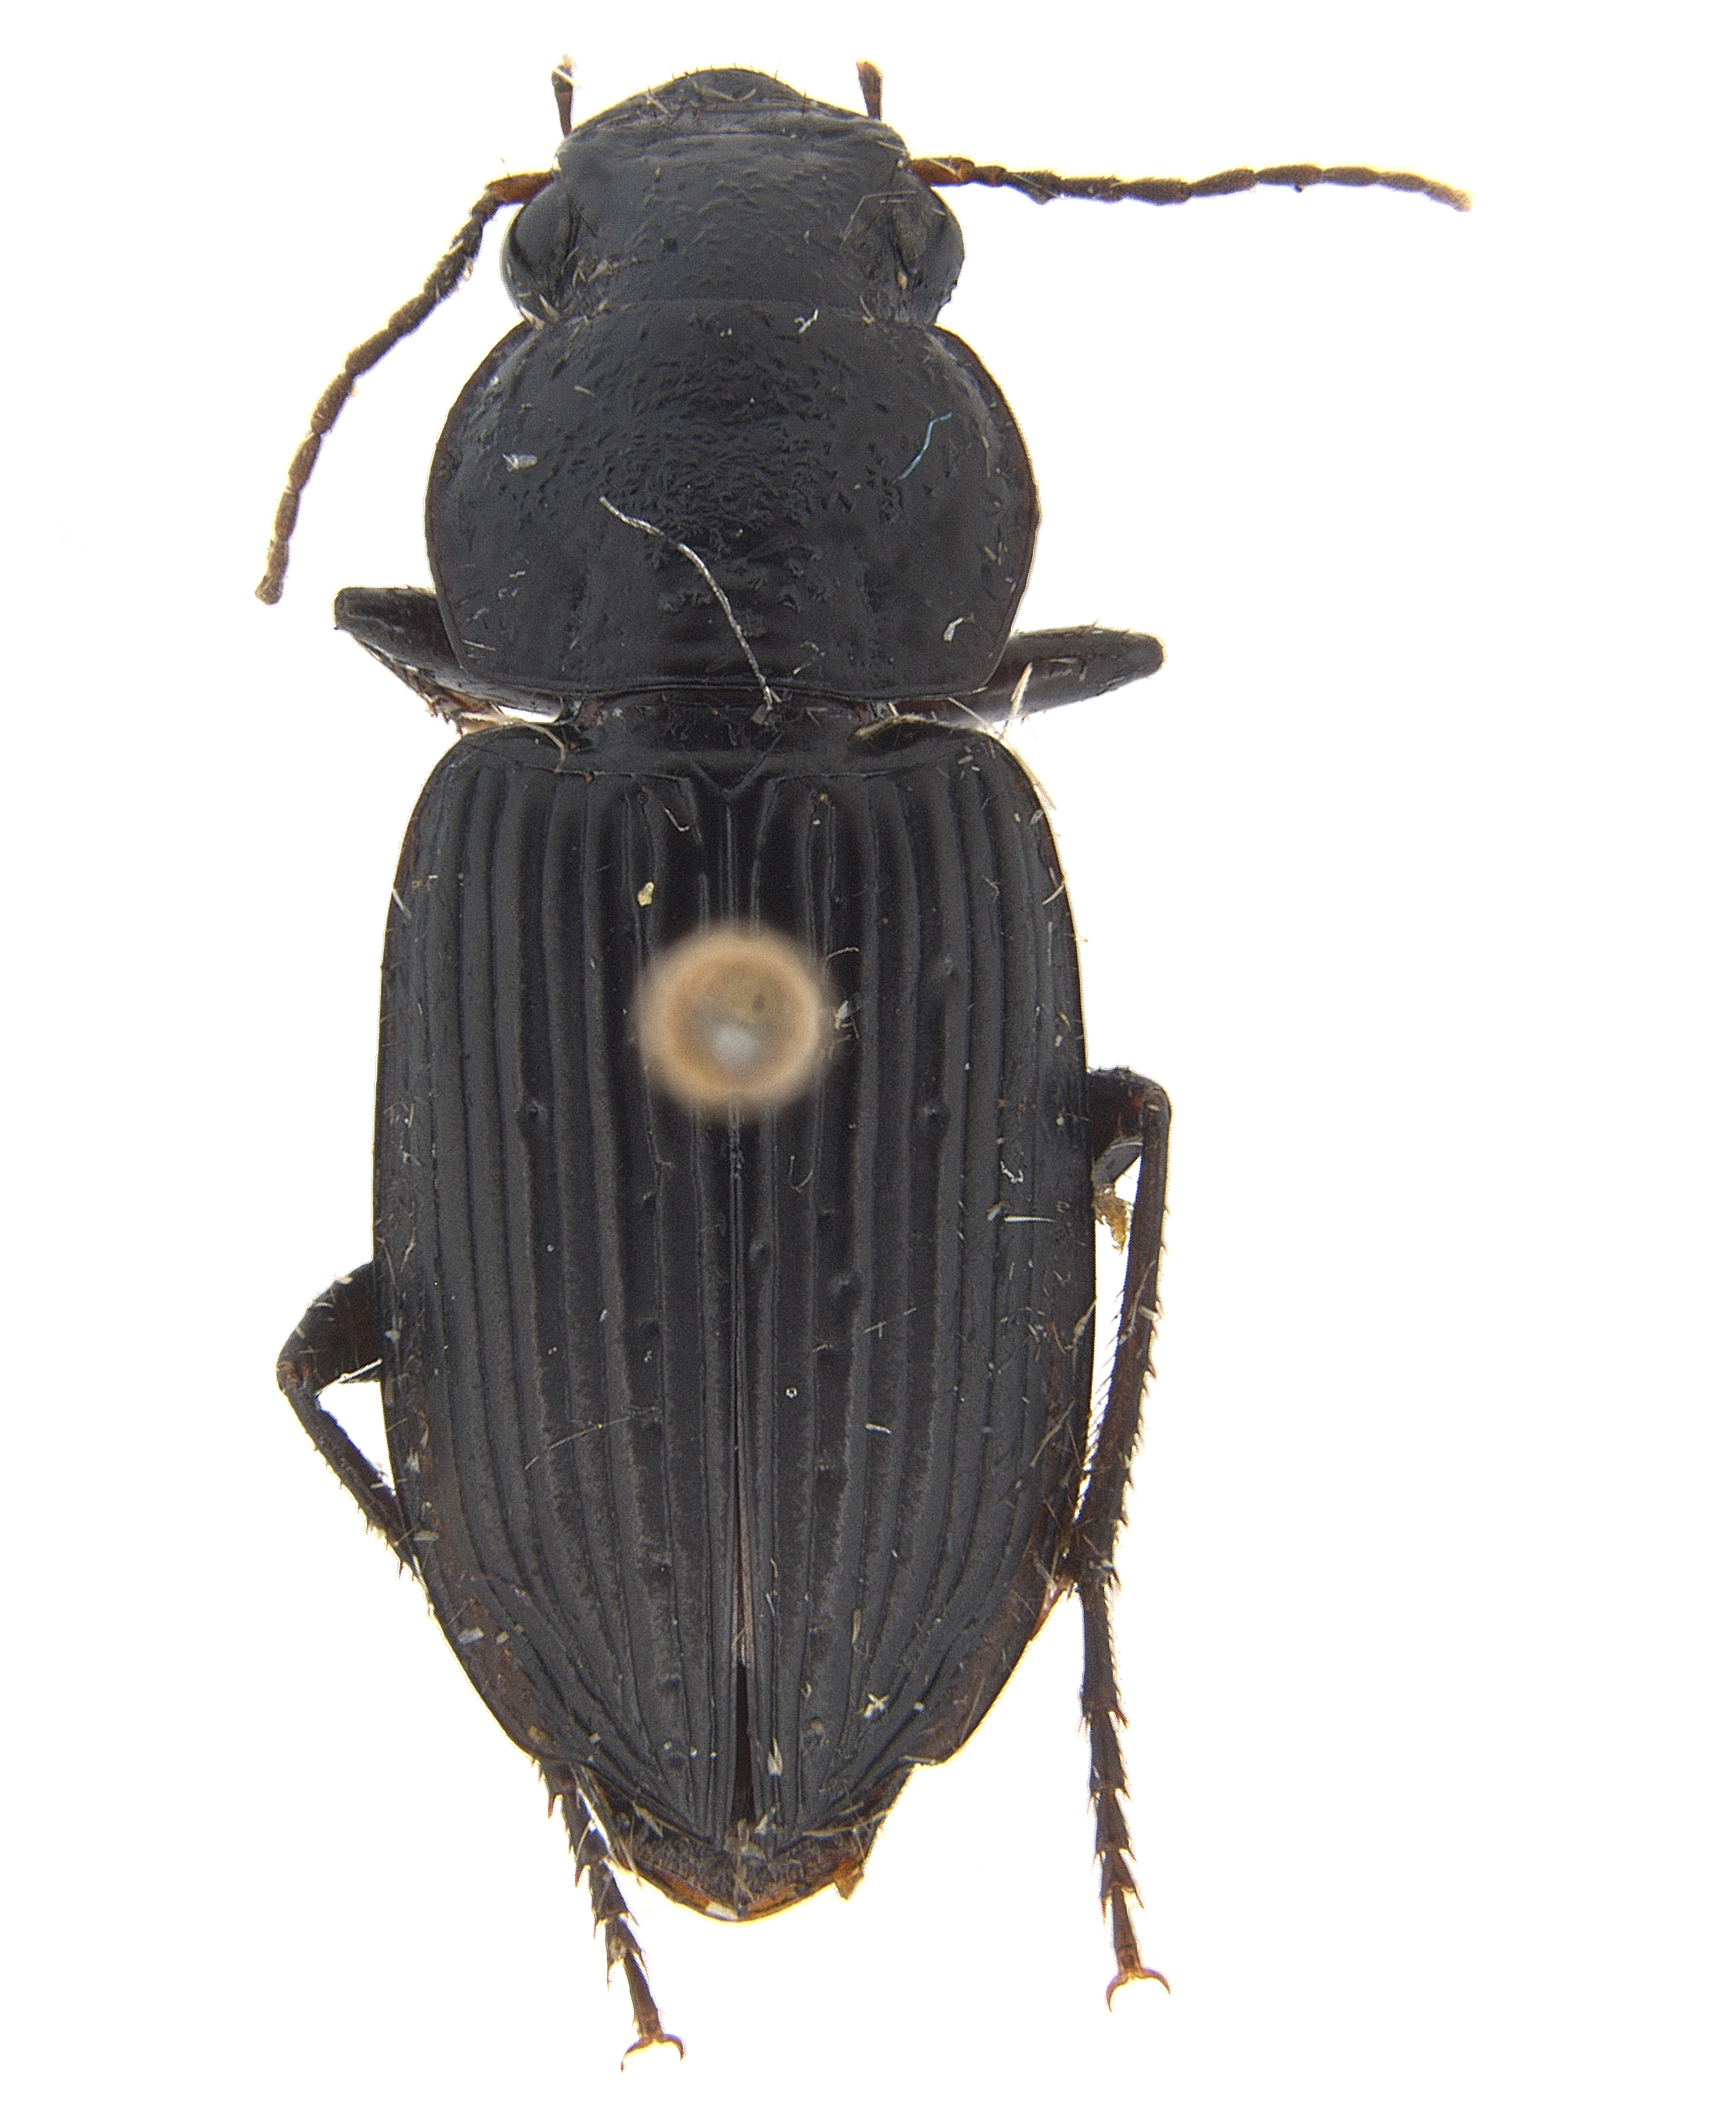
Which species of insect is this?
Gnathaphanus vulneripennis
